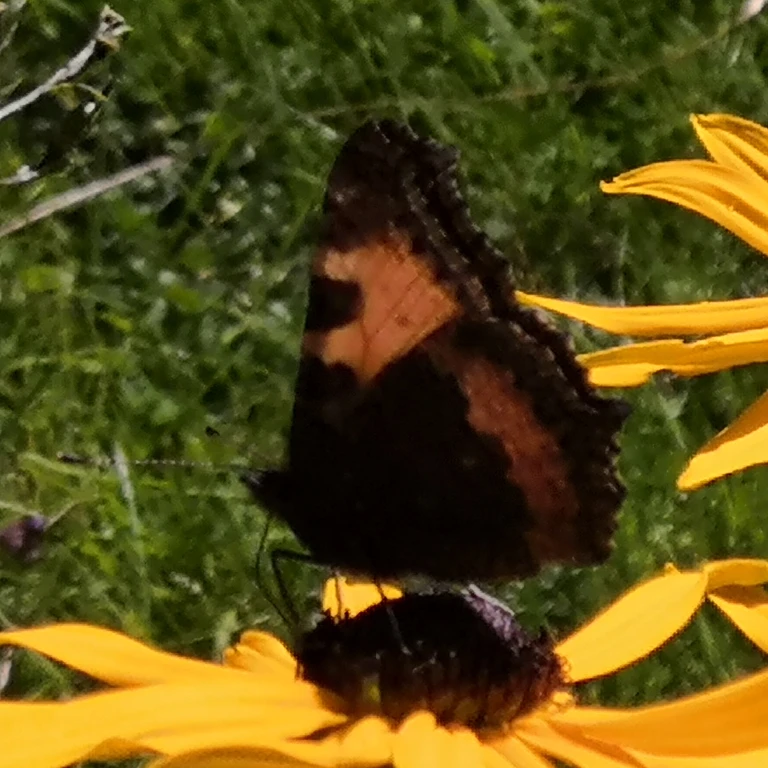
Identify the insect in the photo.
Aglais urticae
